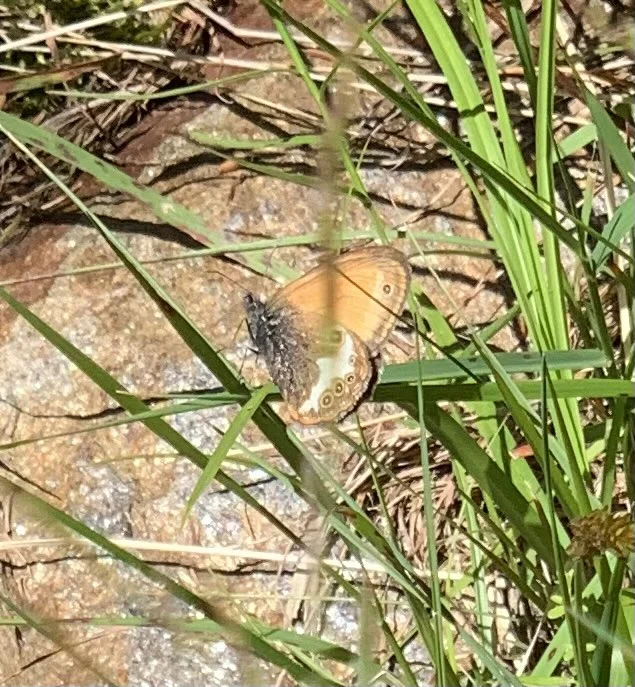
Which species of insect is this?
Coenonympha arcania
